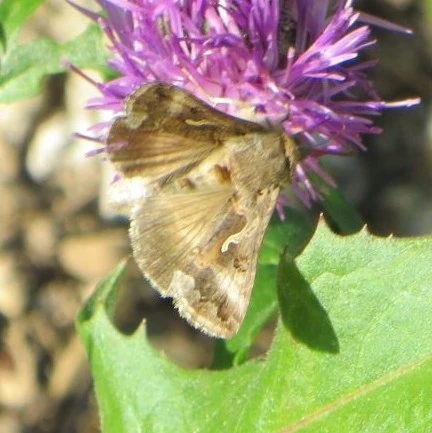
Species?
Autographa gamma
